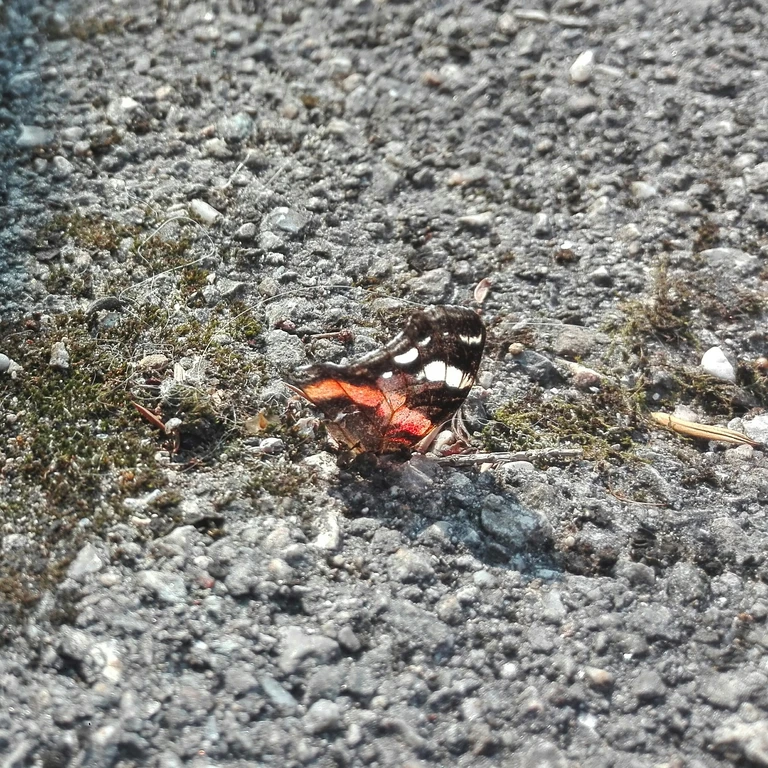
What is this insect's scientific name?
Vanessa atalanta
